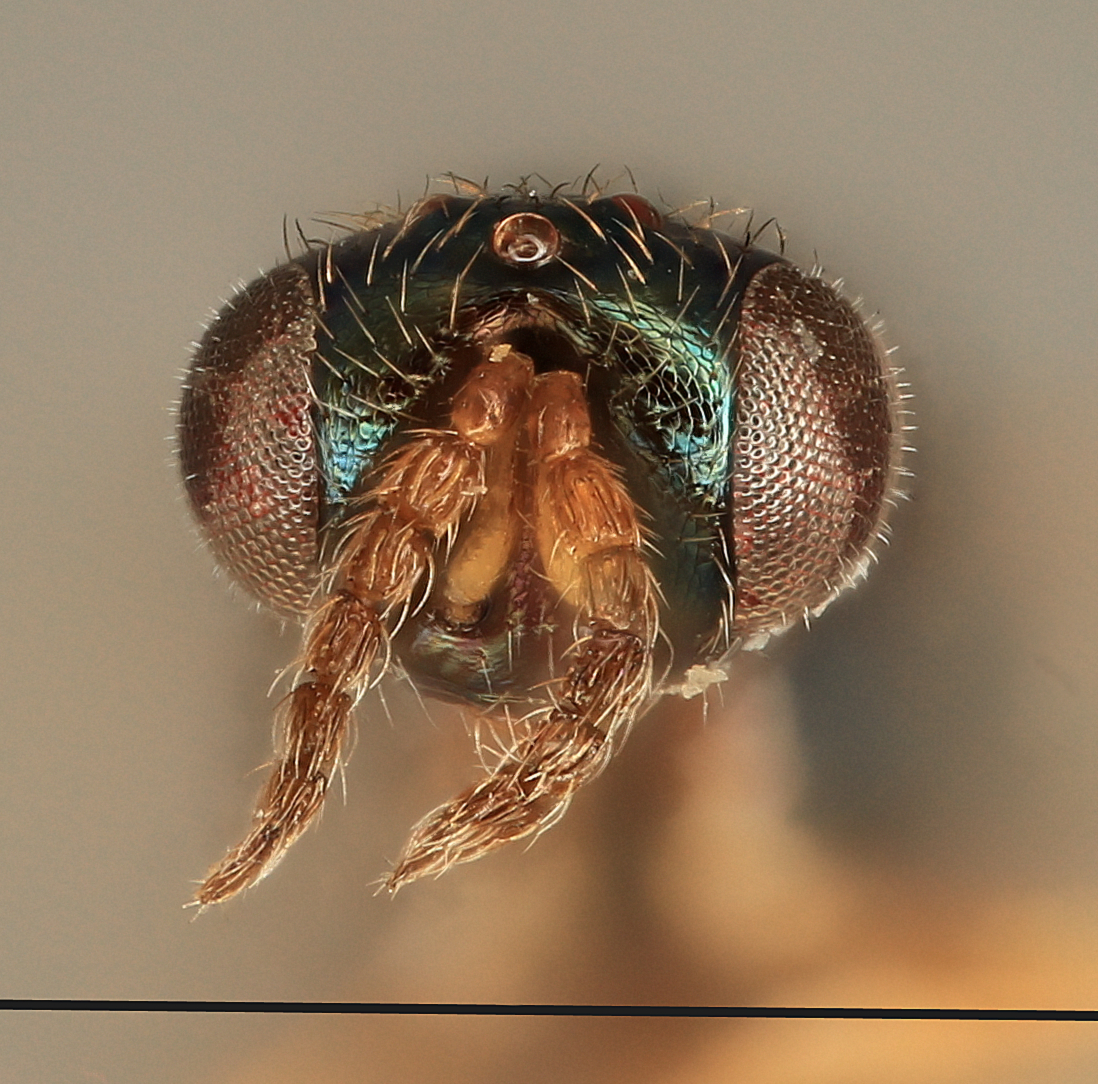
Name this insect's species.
Elachertus pini
